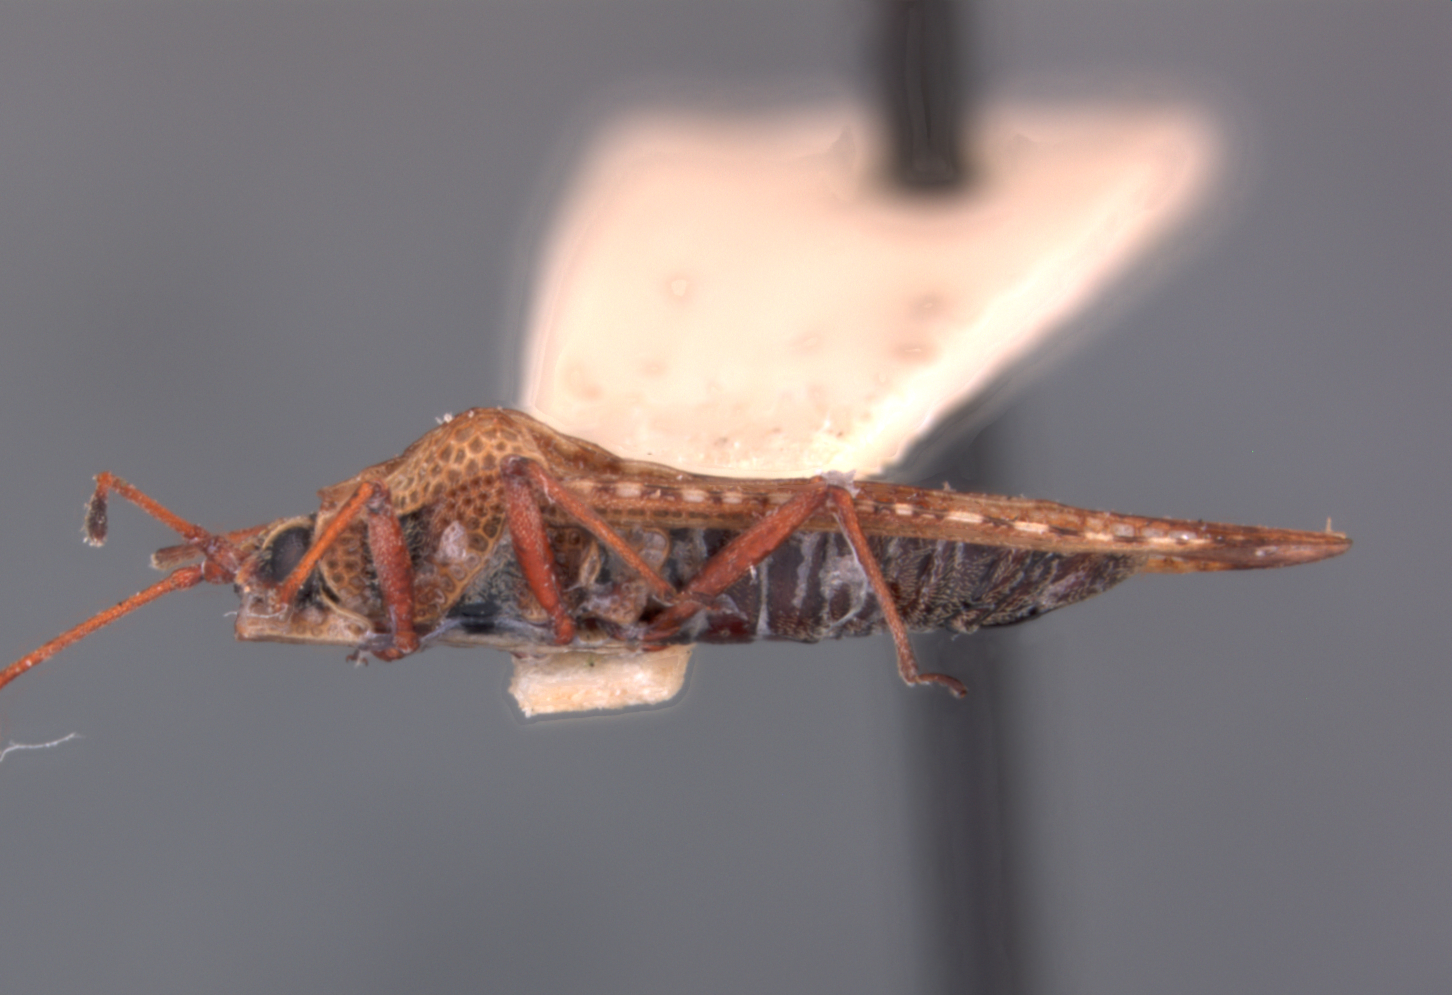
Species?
Cysteochila terminalis
